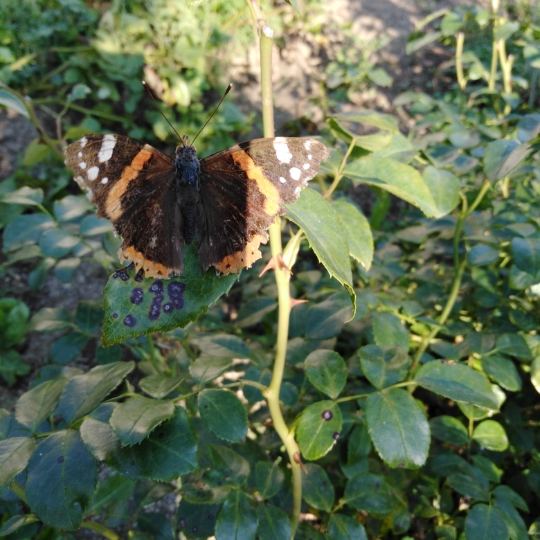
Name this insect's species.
Vanessa atalanta
